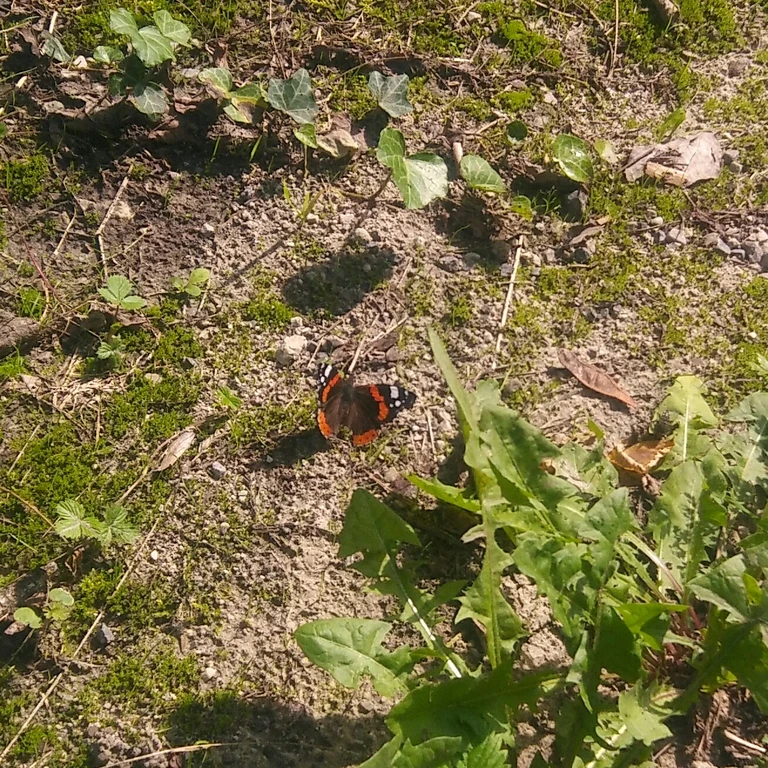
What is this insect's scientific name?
Vanessa atalanta
